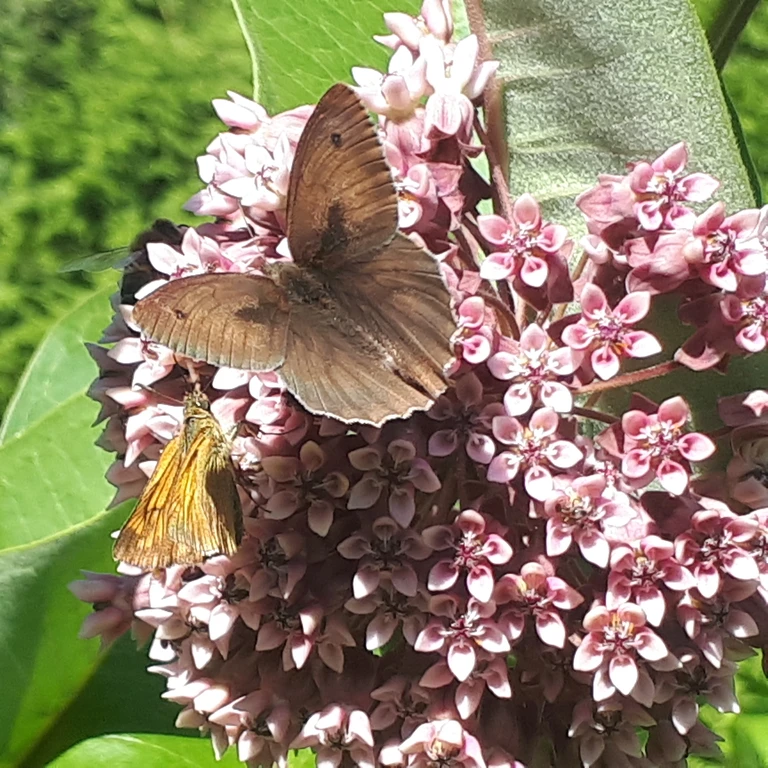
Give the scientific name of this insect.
Maniola jurtina
